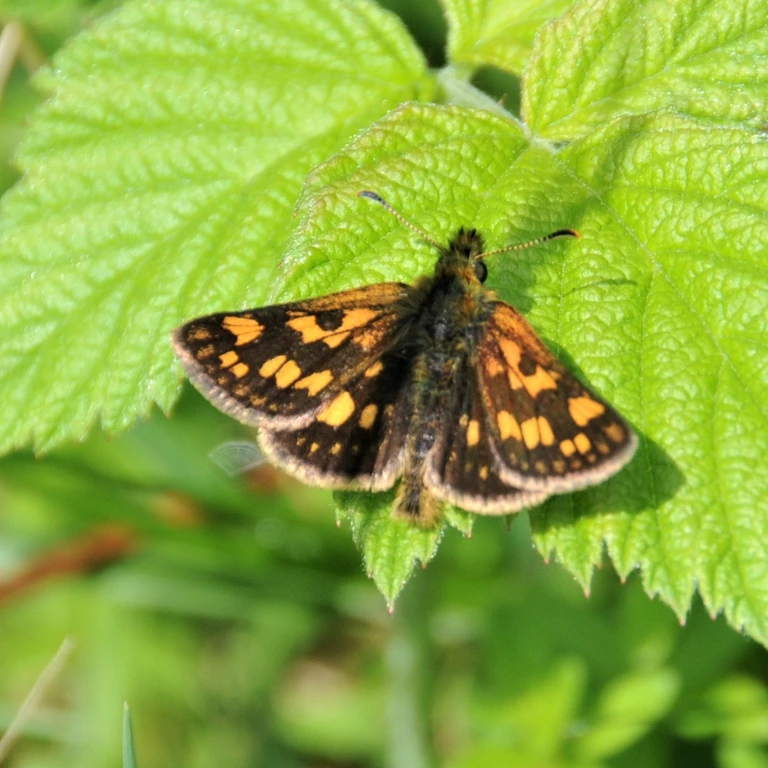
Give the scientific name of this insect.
Carterocephalus palaemon
